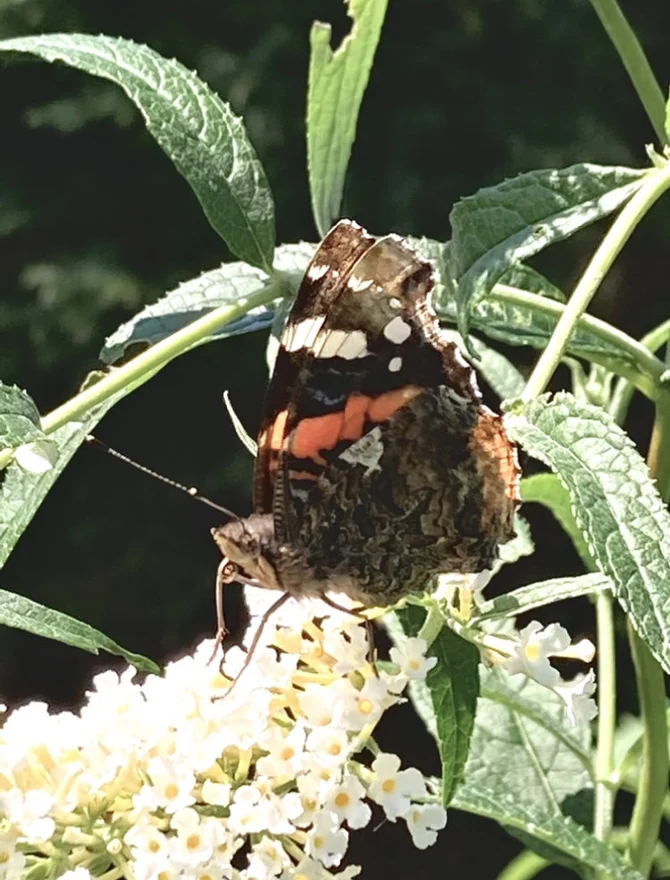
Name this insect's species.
Vanessa atalanta
